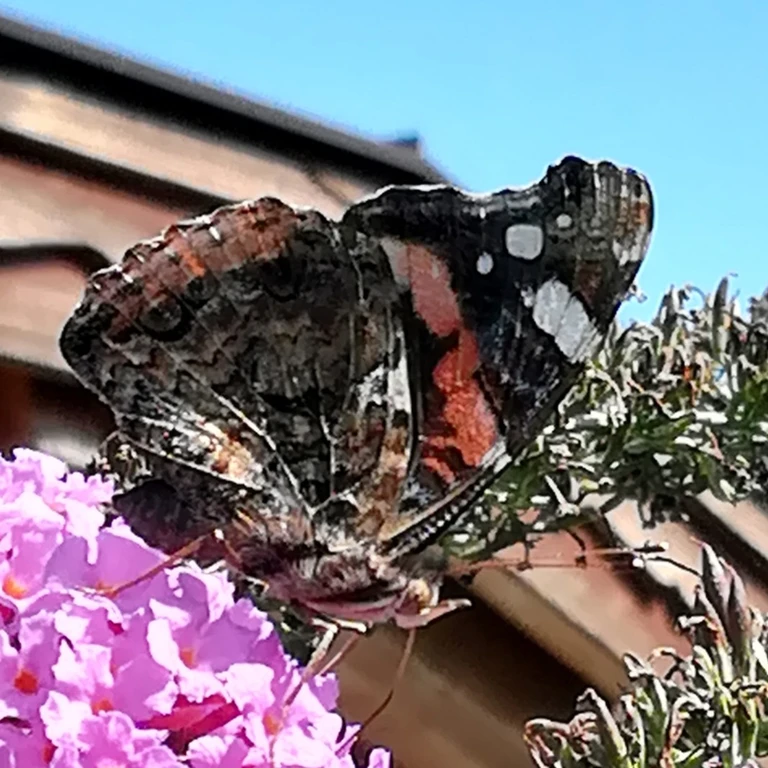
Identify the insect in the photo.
Vanessa atalanta
